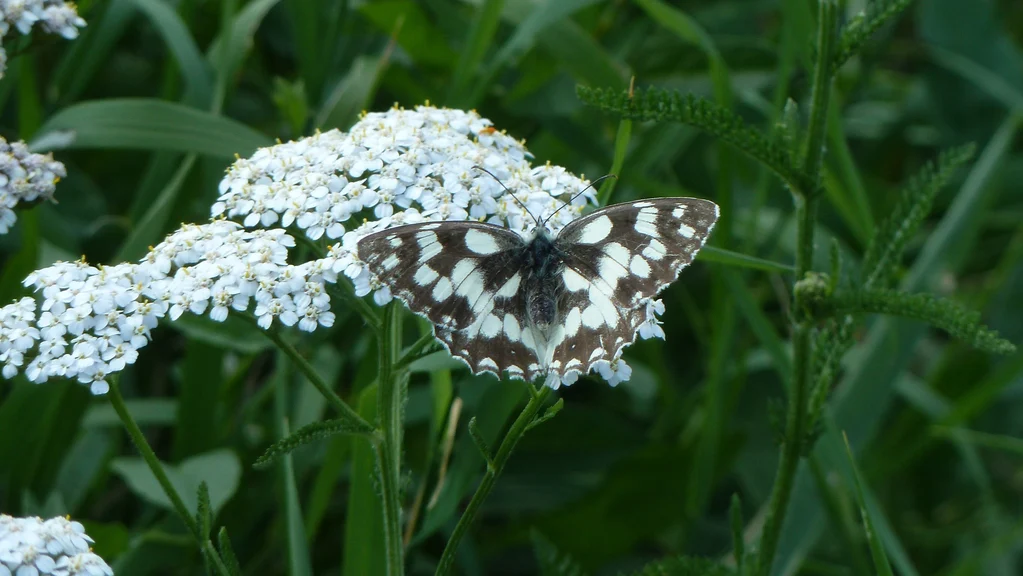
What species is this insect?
Melanargia galathea
